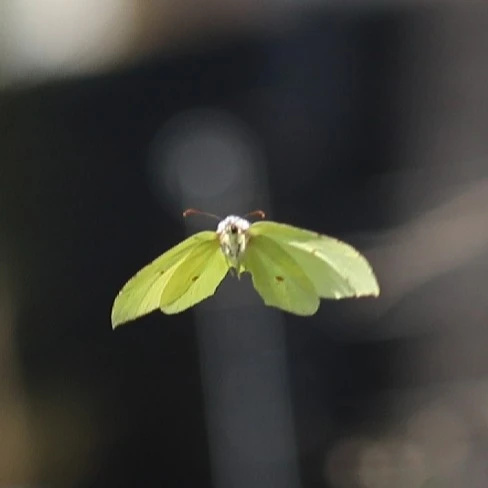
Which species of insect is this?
Gonepteryx rhamni
